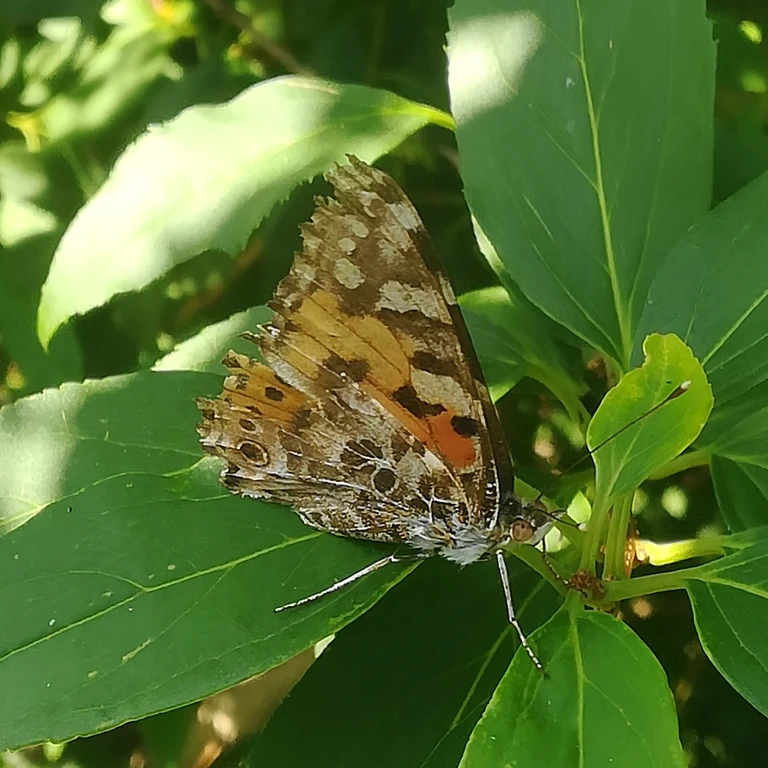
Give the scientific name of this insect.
Vanessa cardui
